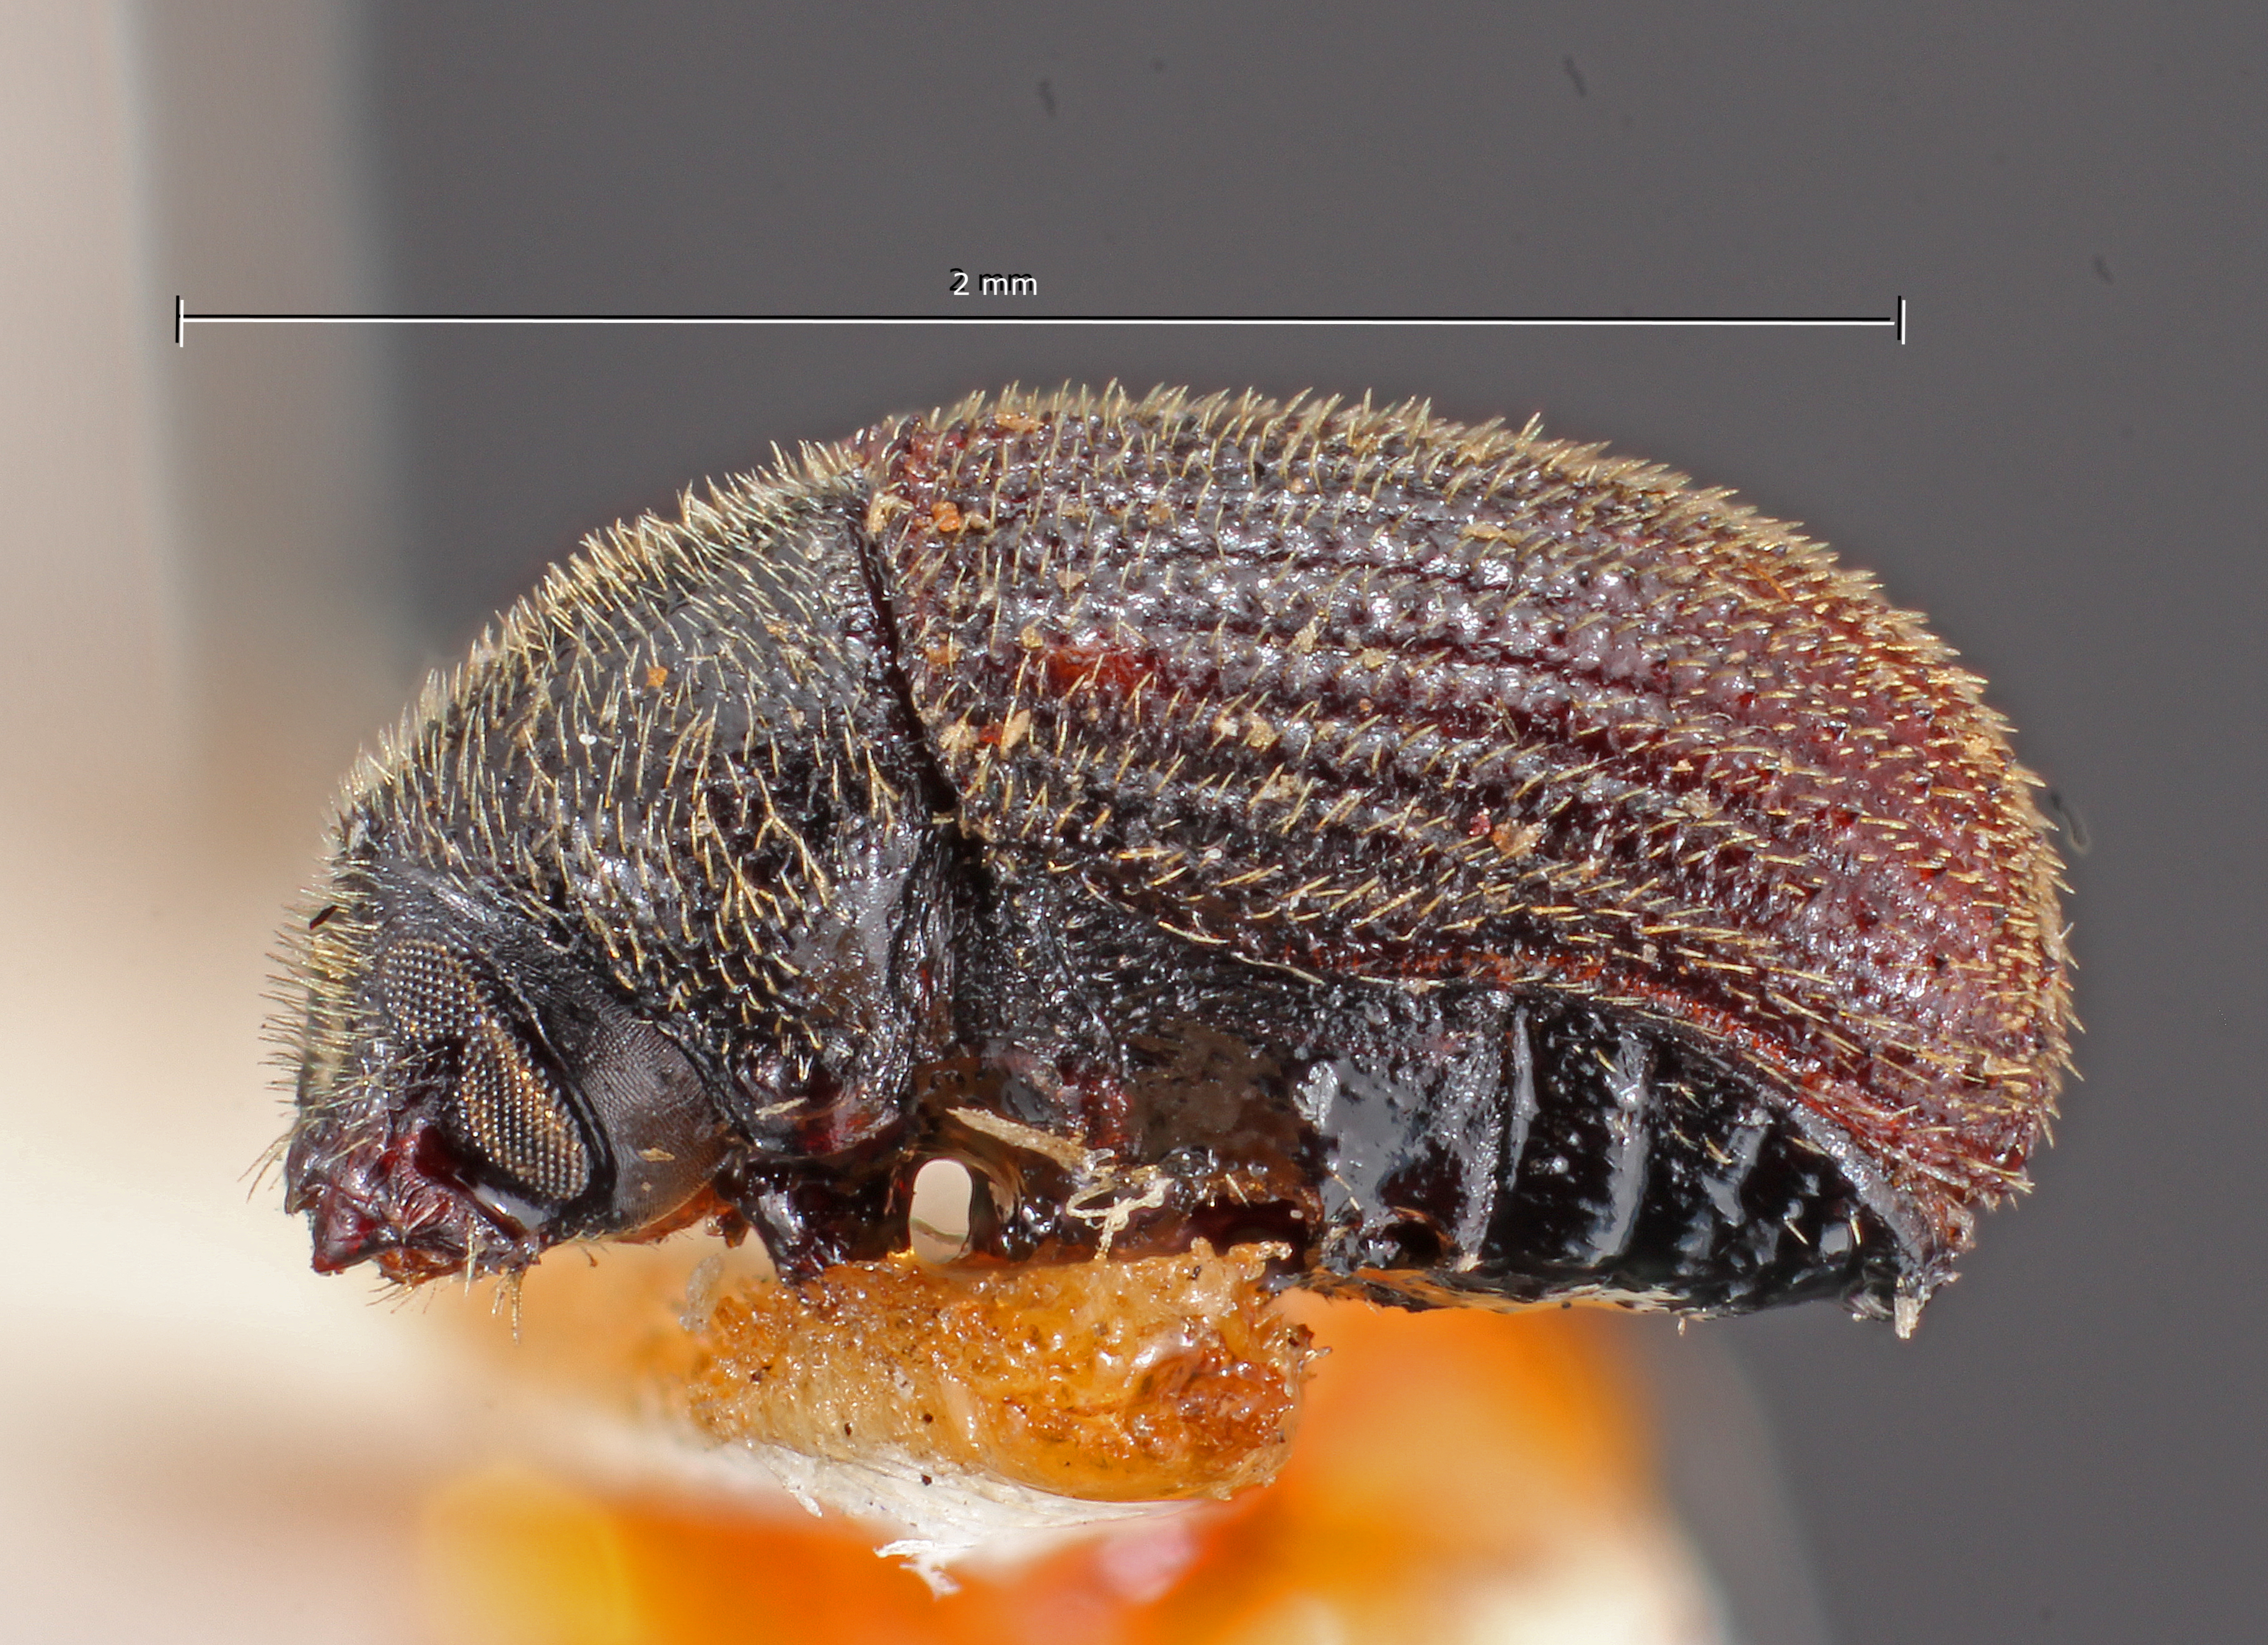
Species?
Phloeosinus alaskanus
